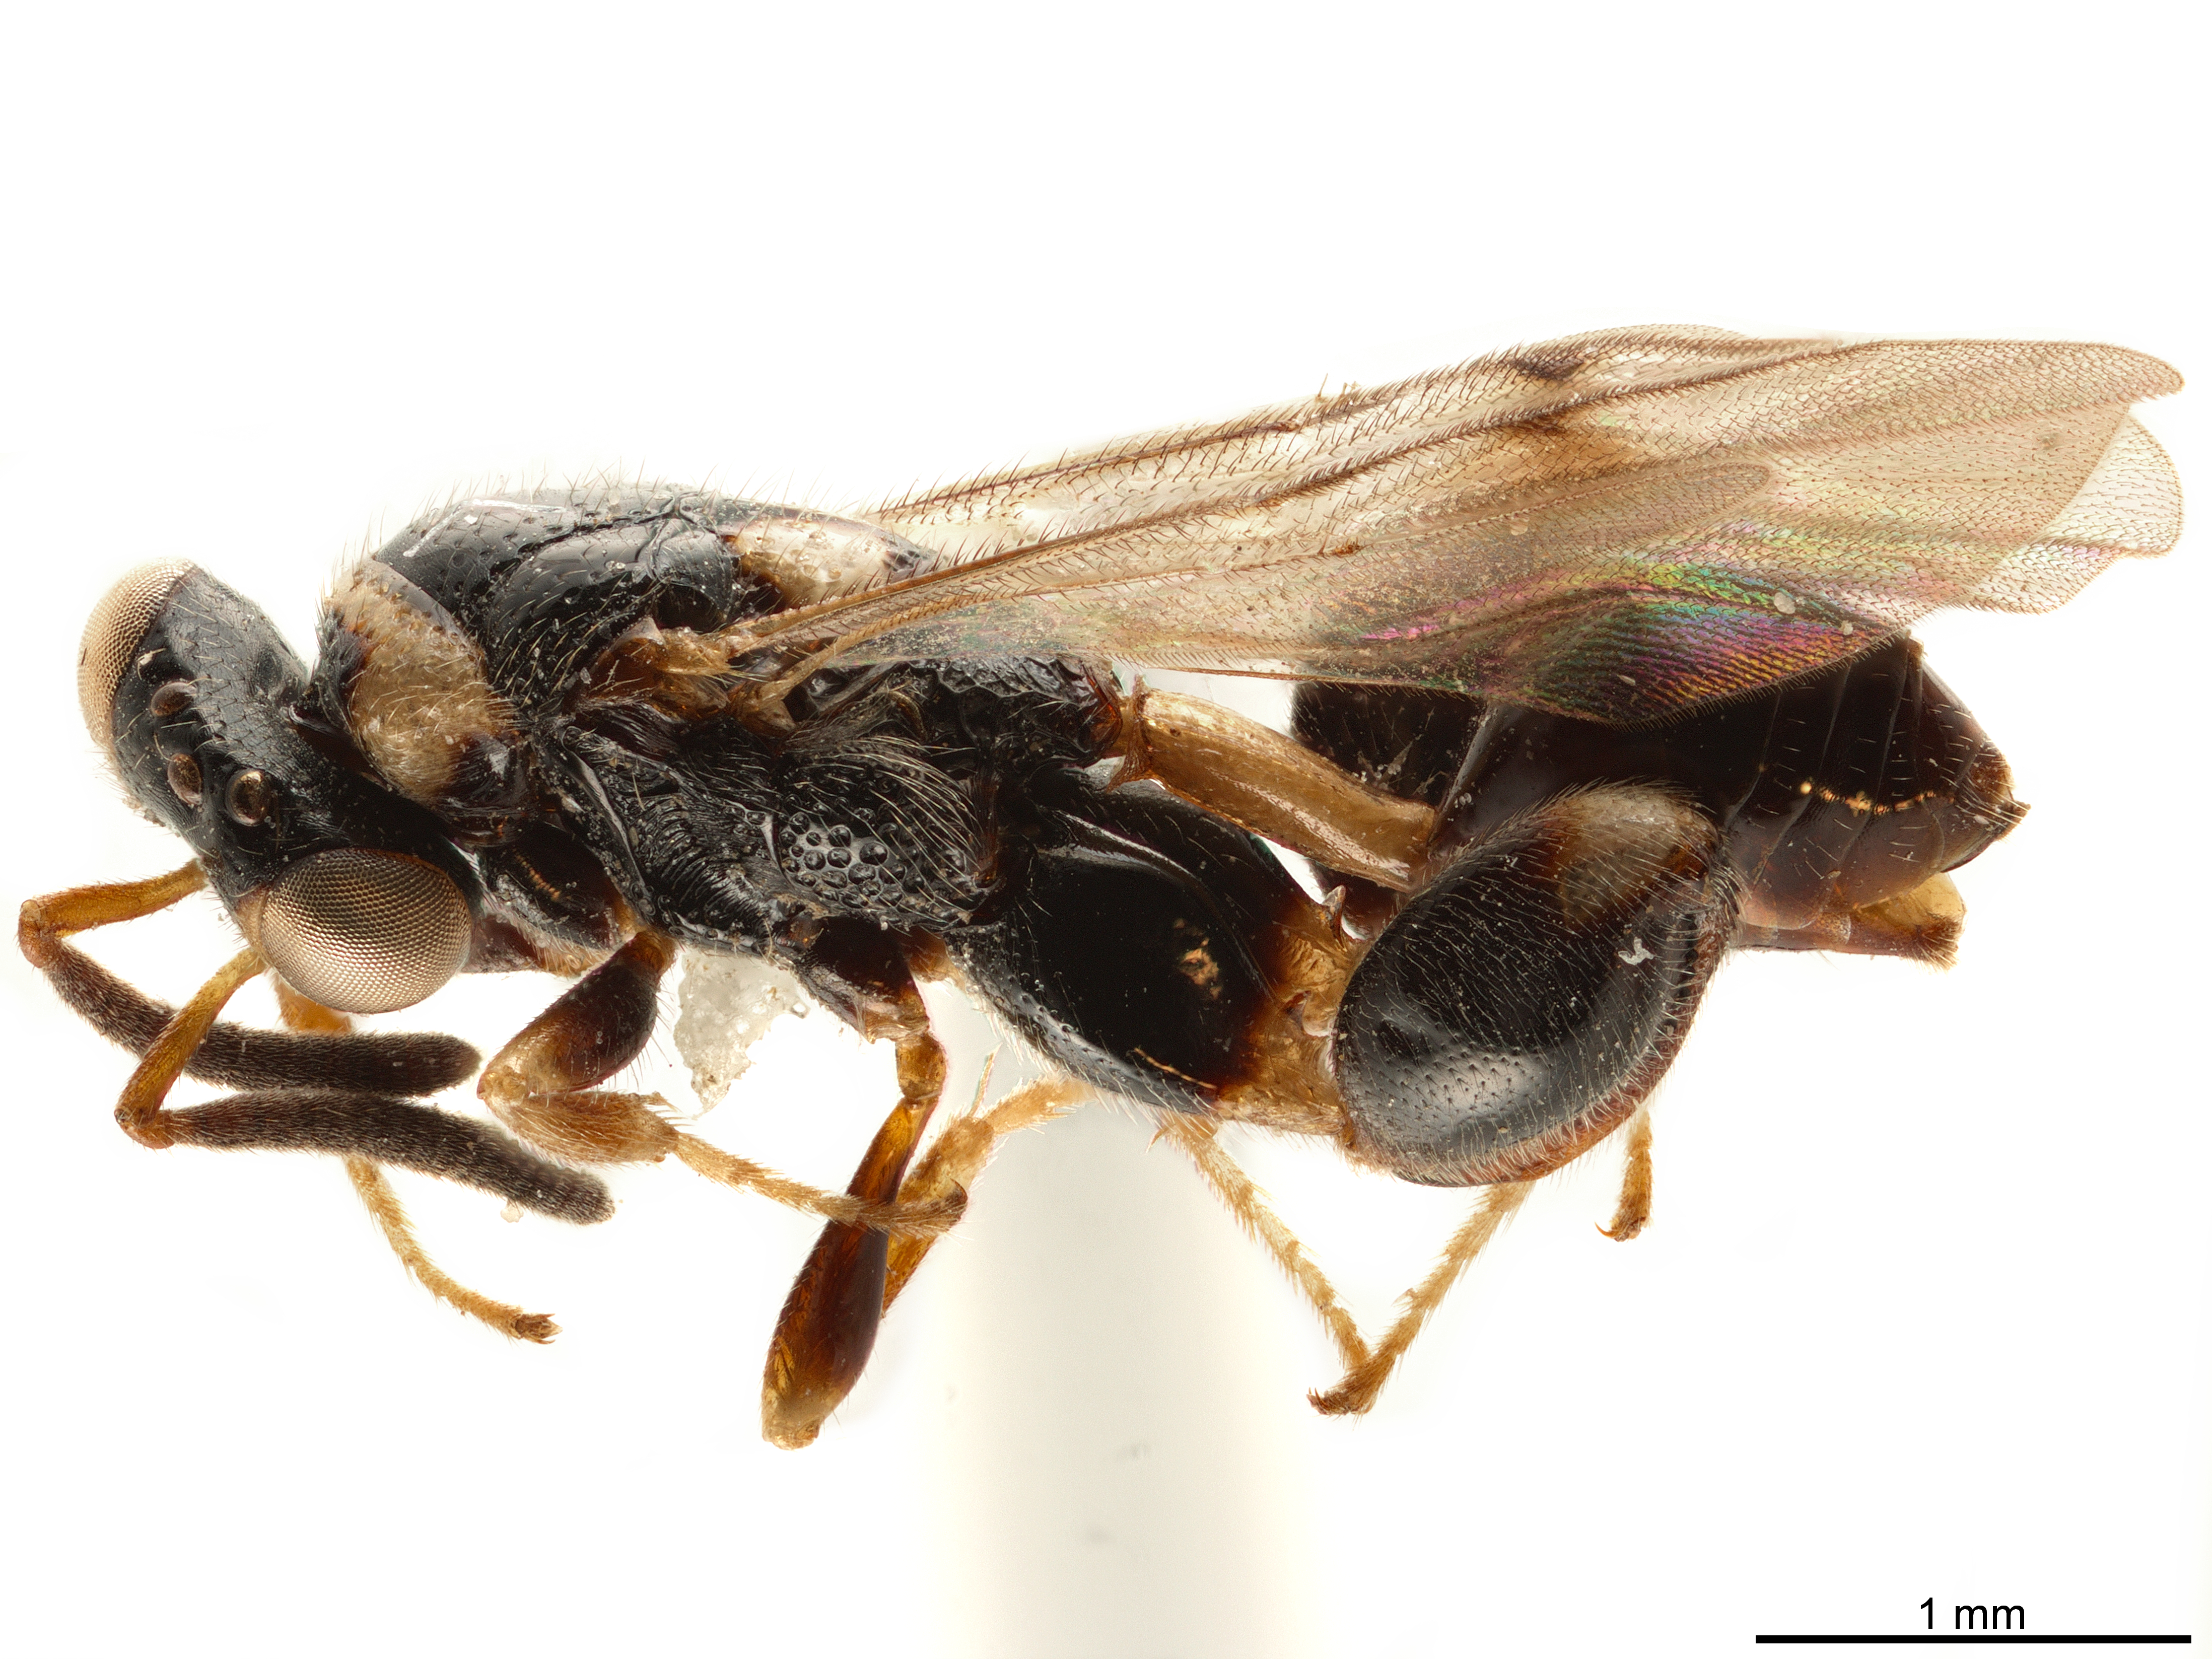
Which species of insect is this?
Platychalcis areta
